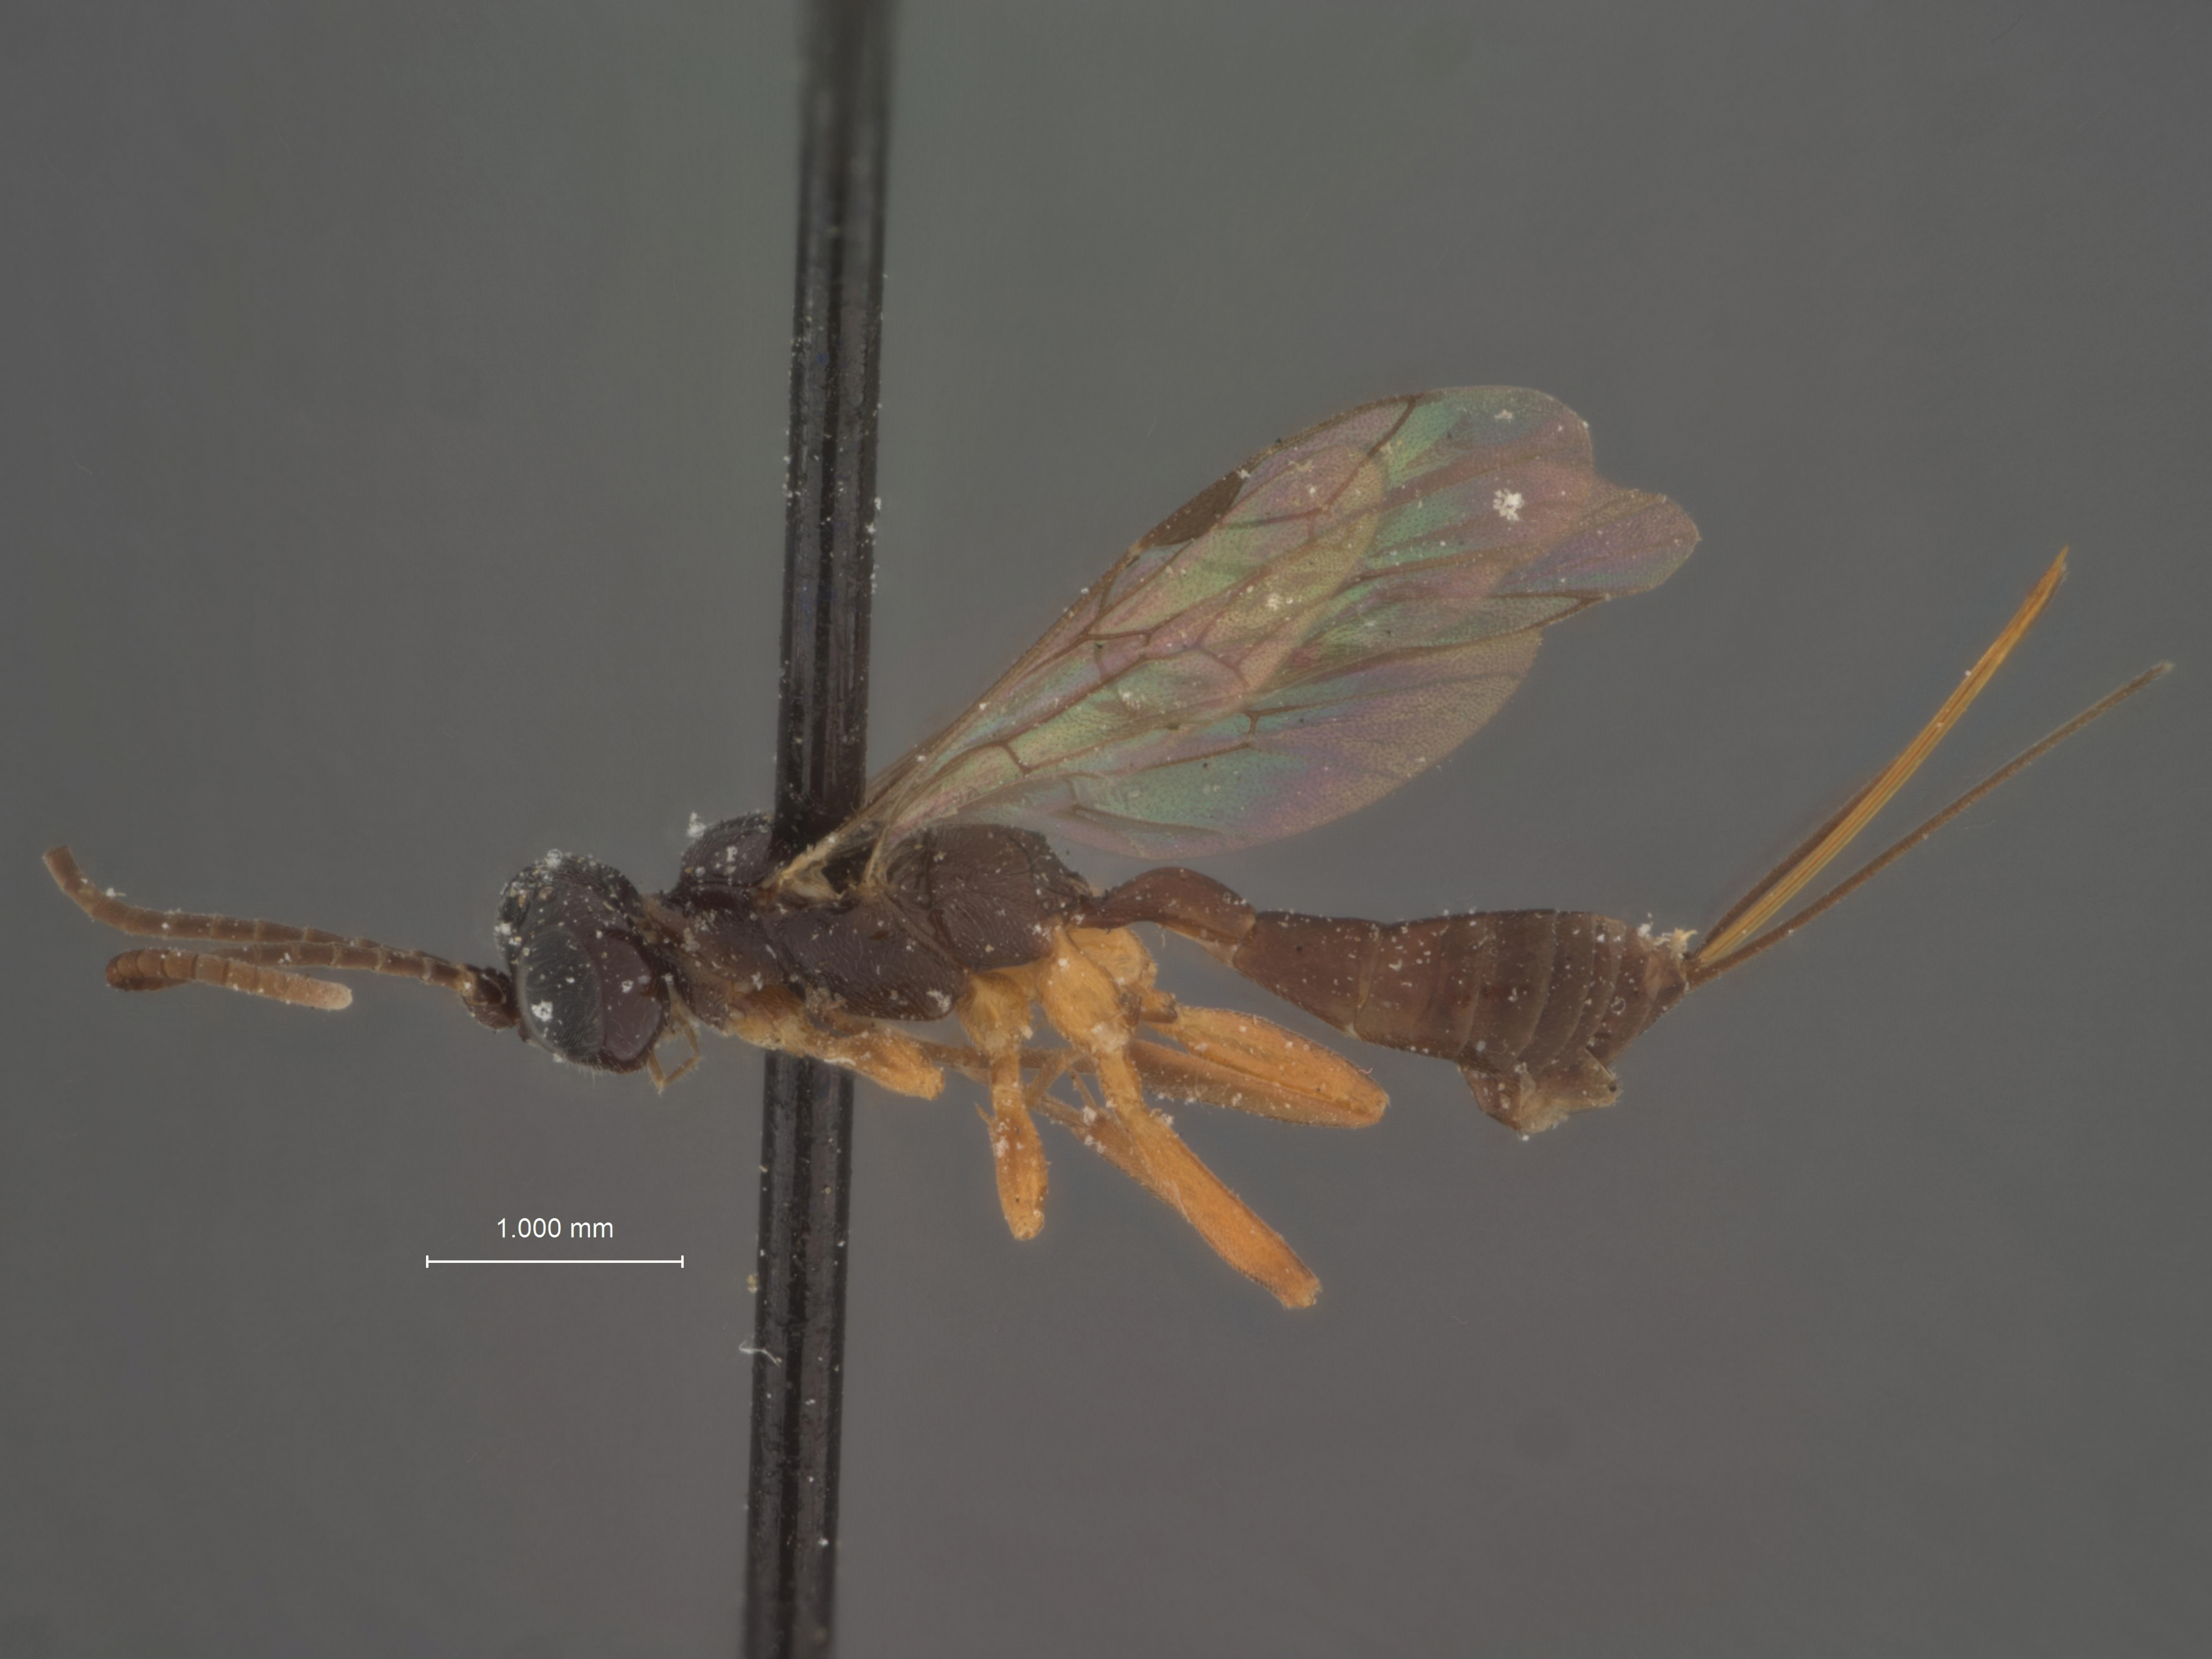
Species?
Chaeretymma minuta
